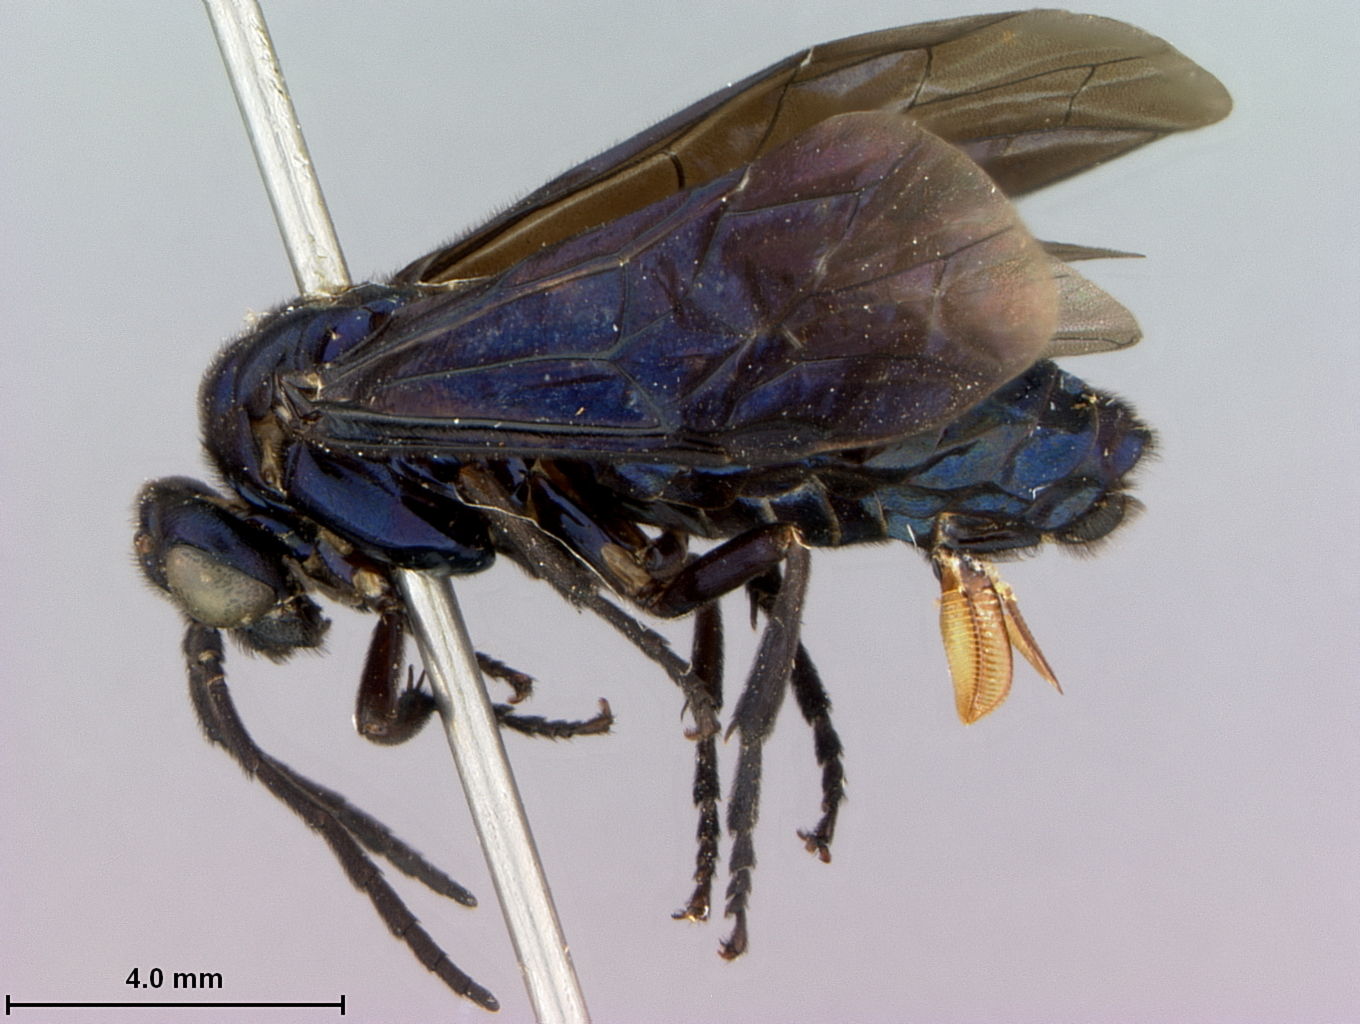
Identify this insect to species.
Senoclia bilanga
